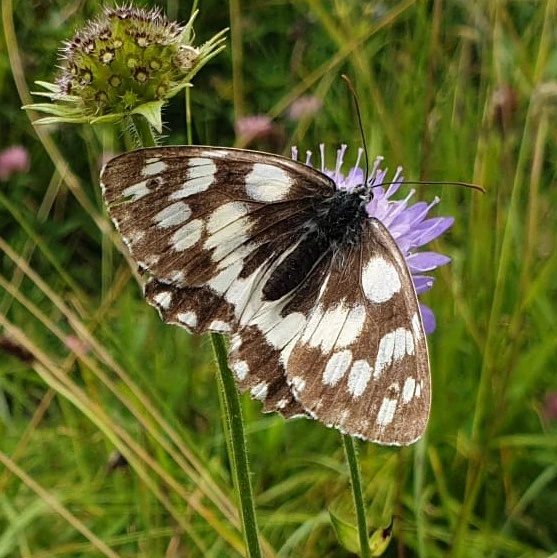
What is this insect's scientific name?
Melanargia galathea
